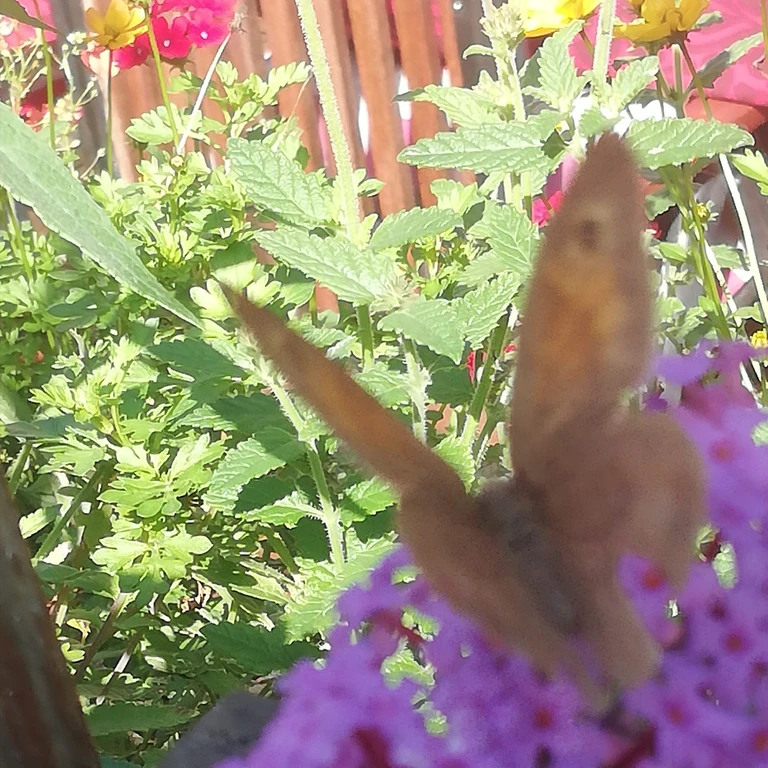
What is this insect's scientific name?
Maniola jurtina
